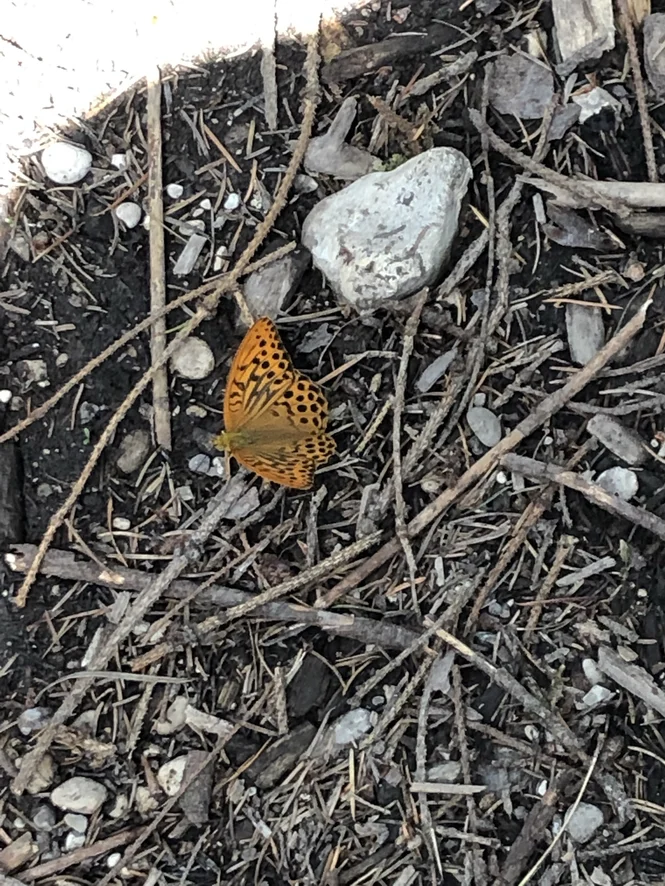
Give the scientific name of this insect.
Argynnis paphia
